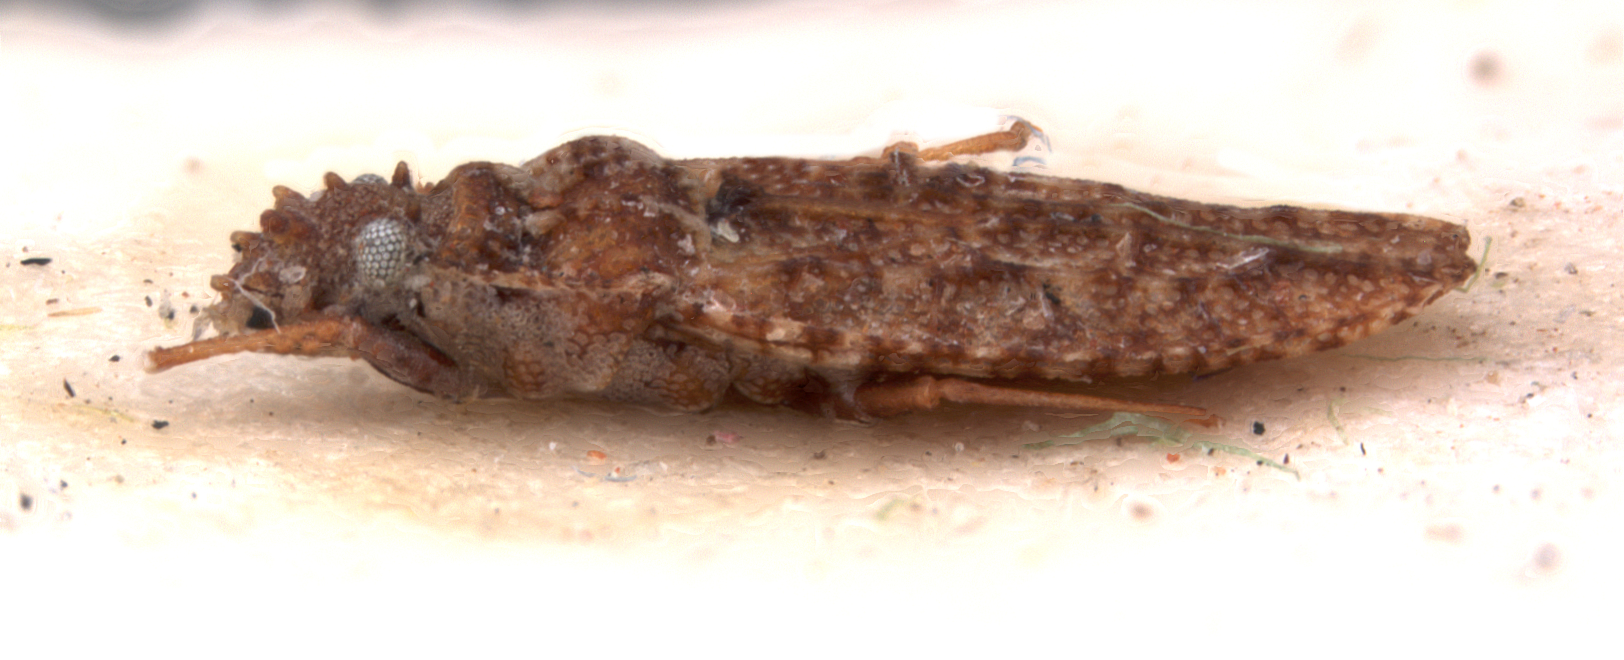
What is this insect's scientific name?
Gonycentrum angustatum
